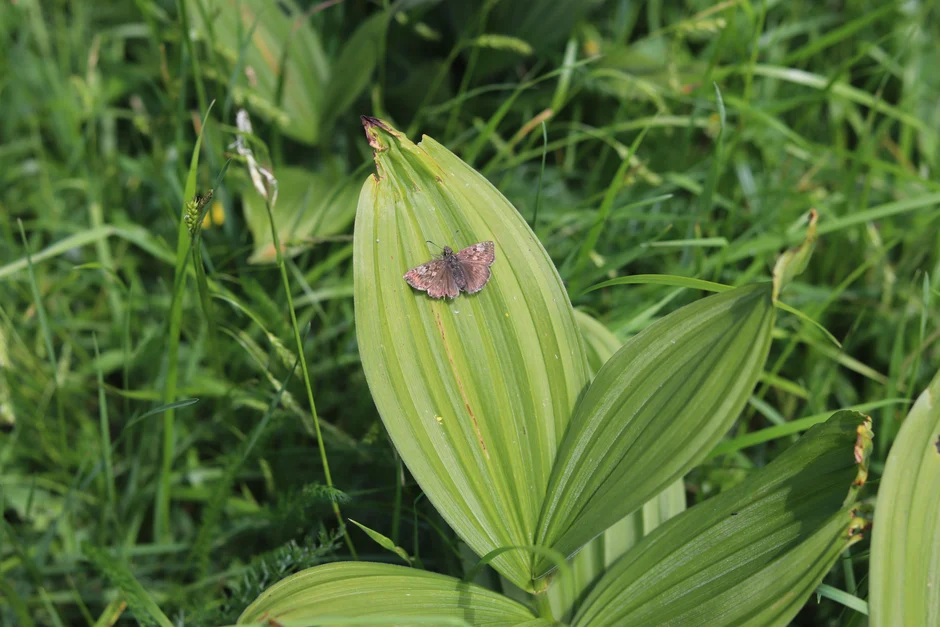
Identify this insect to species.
Erynnis tages
